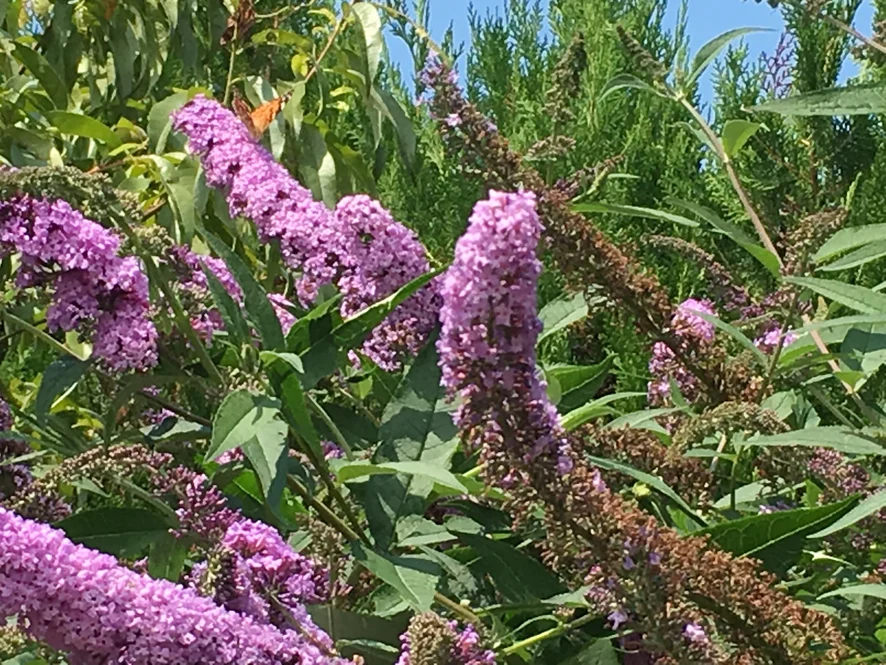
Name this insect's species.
Vanessa cardui
